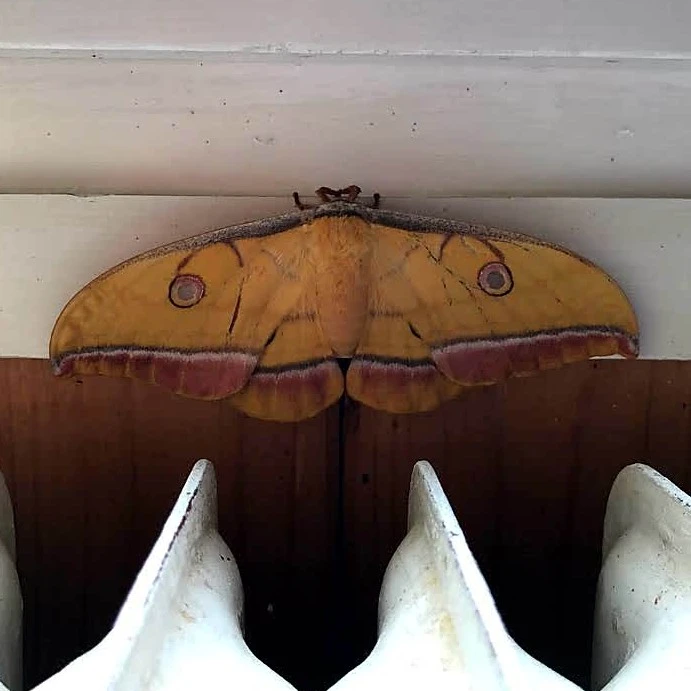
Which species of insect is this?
Antheraea yamamai
